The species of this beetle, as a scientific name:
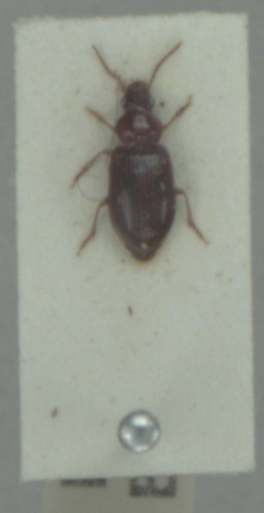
Bradycellus harpalinus
